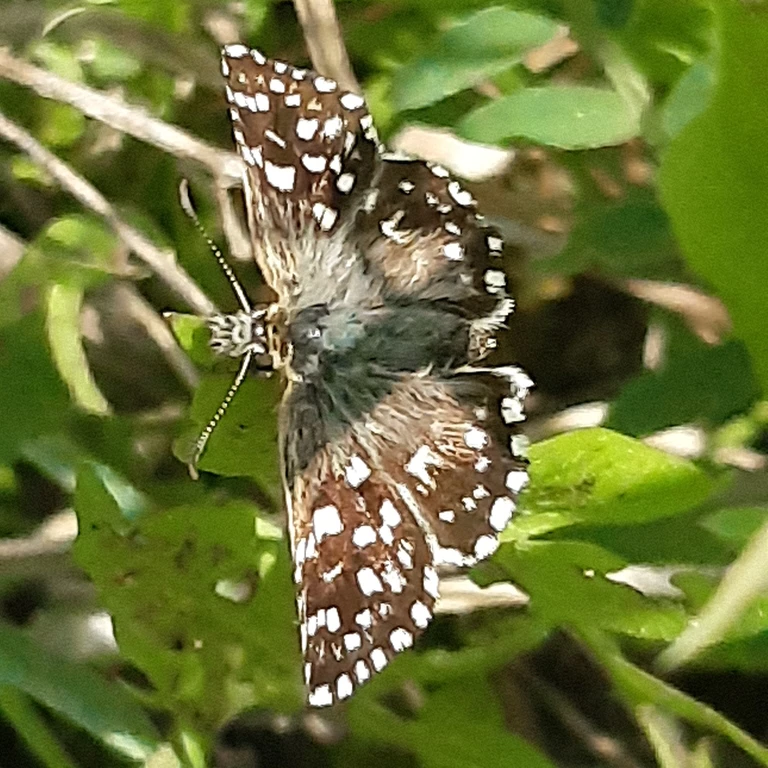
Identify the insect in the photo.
Pyrgus malvae
